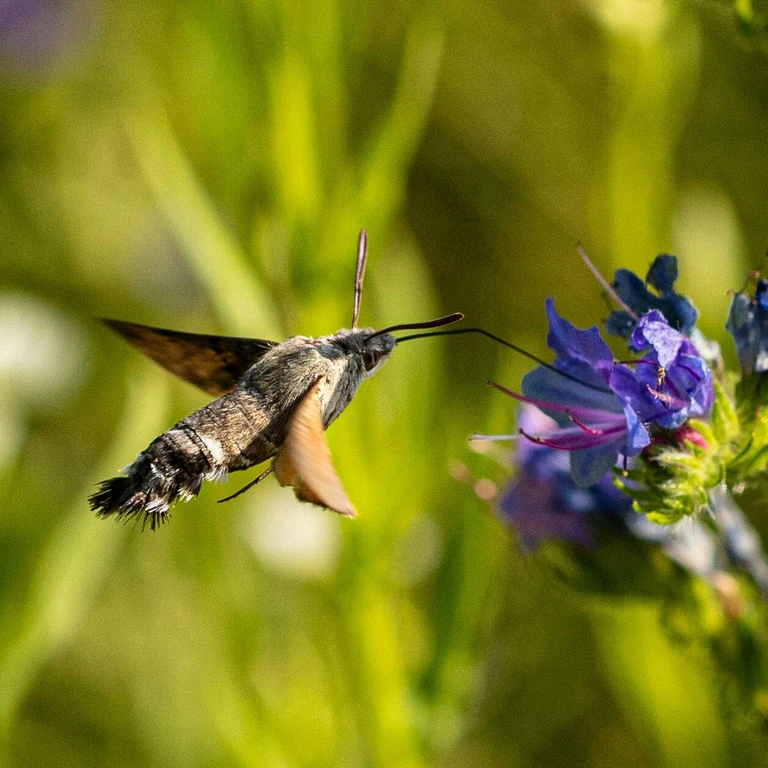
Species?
Macroglossum stellatarum
